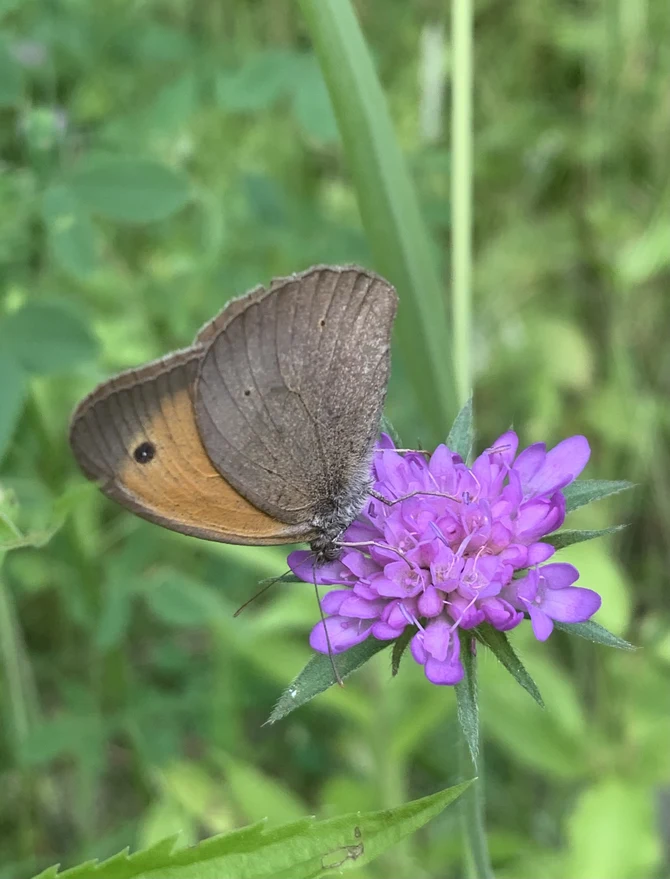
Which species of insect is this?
Maniola jurtina
